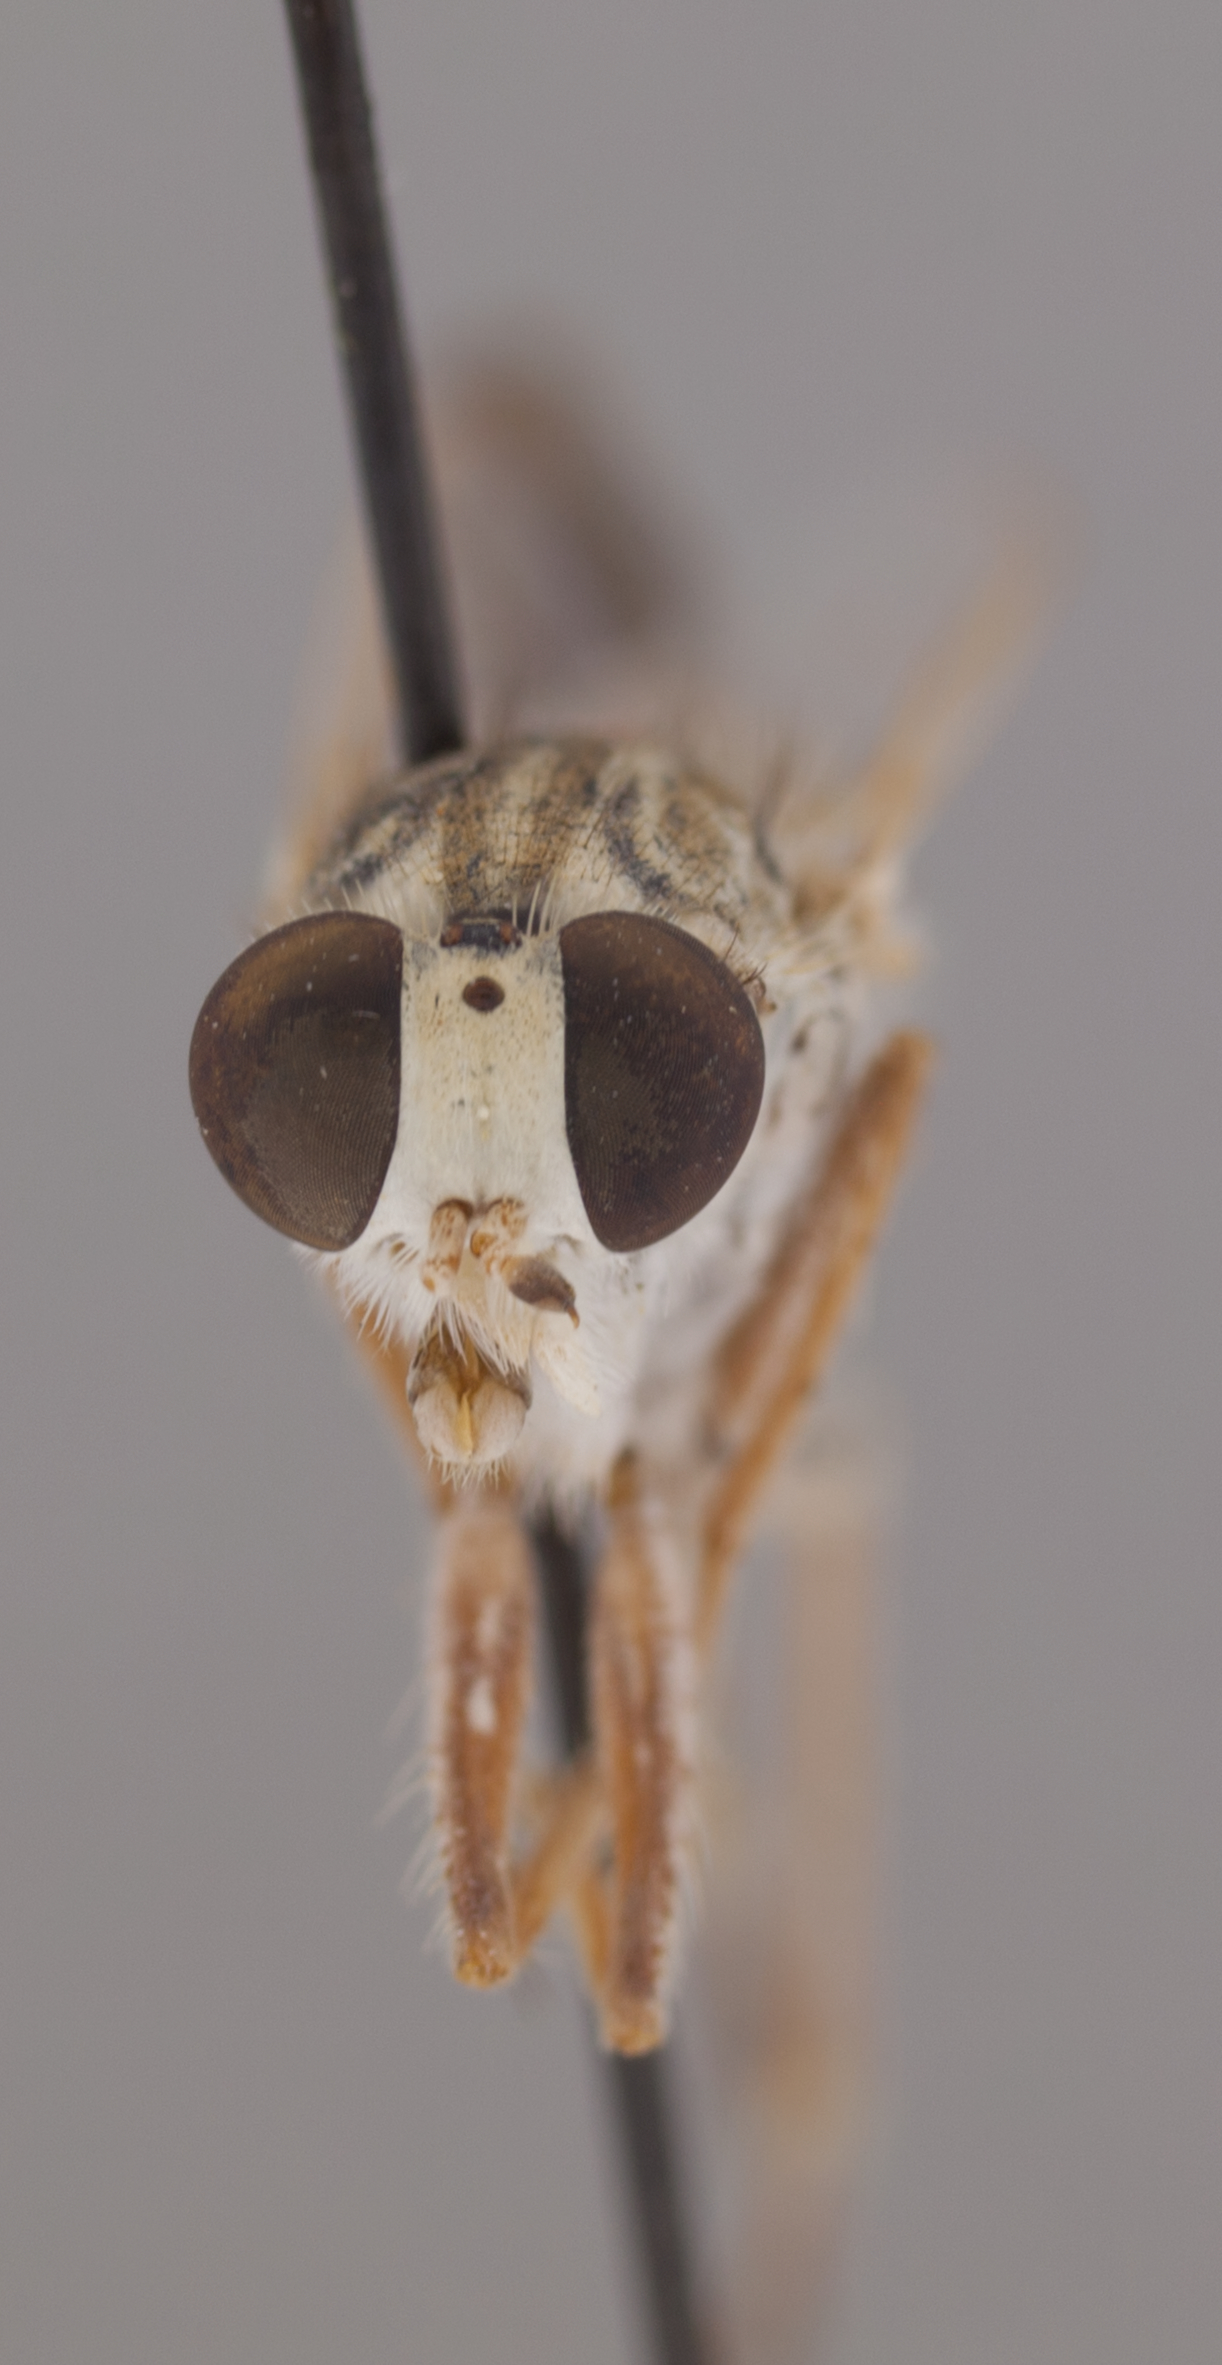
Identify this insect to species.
Apiocera melanura
